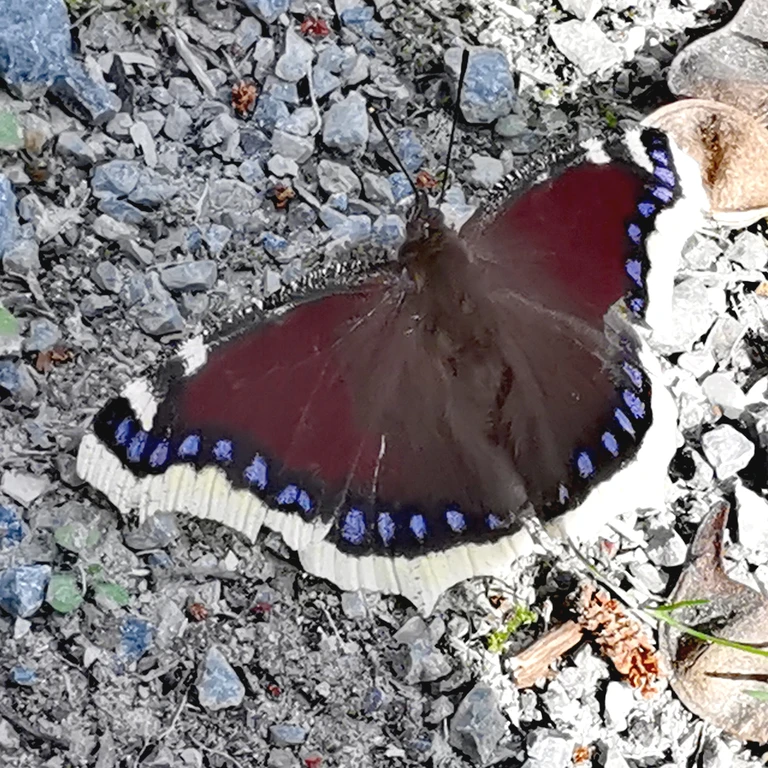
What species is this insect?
Nymphalis antiopa
